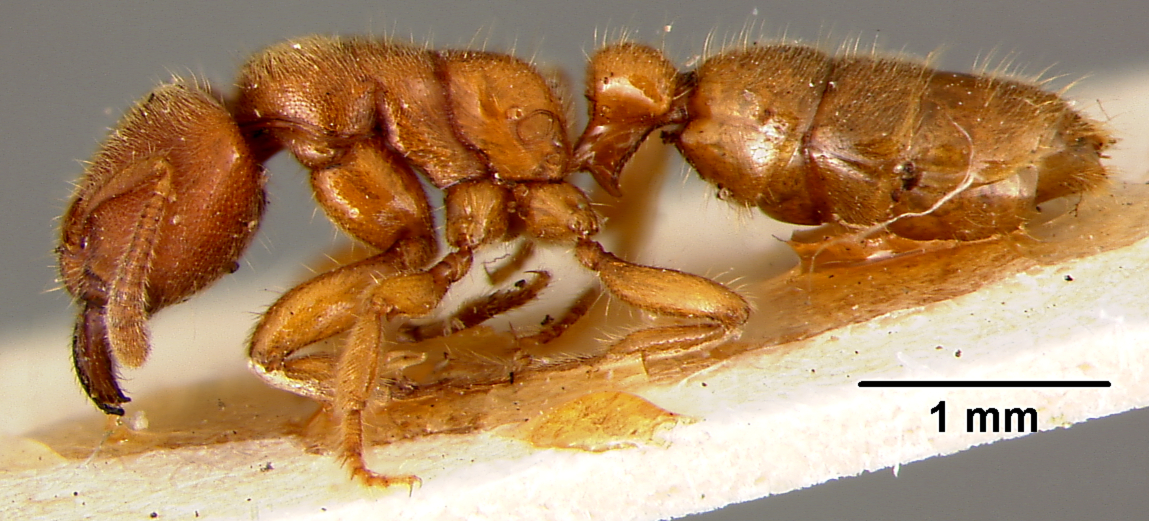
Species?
Typhlomyrmex rogenhoferi
